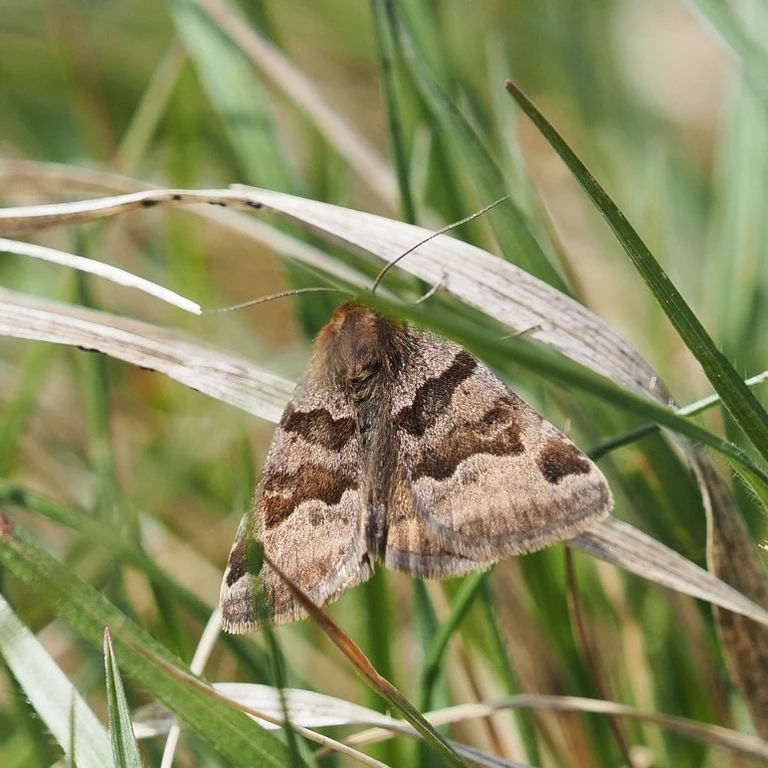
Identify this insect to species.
Euclidia glyphica
